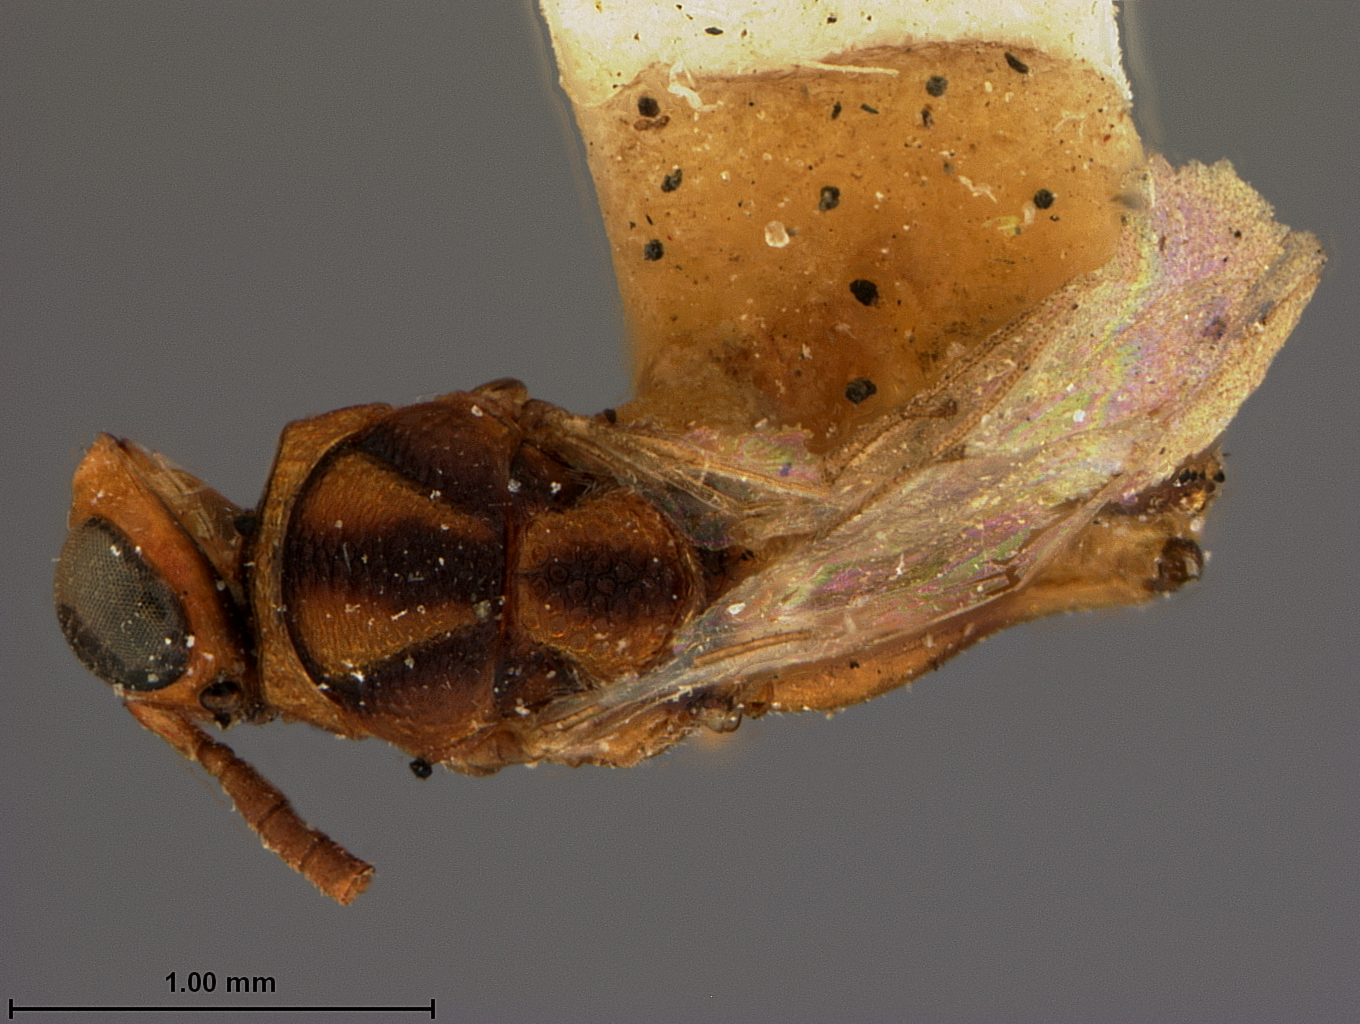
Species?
Smicra longipetiola
